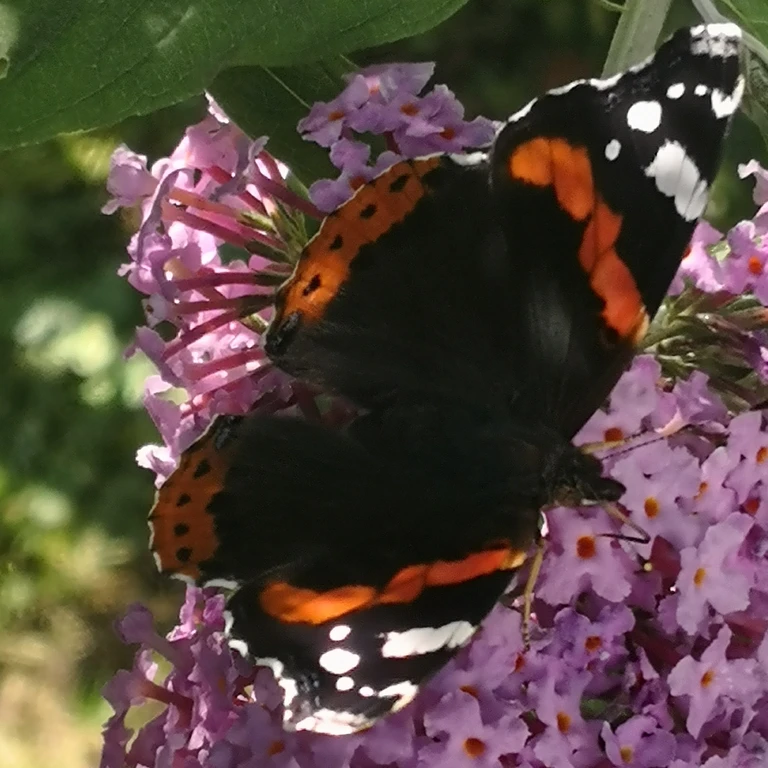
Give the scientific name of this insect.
Vanessa atalanta
